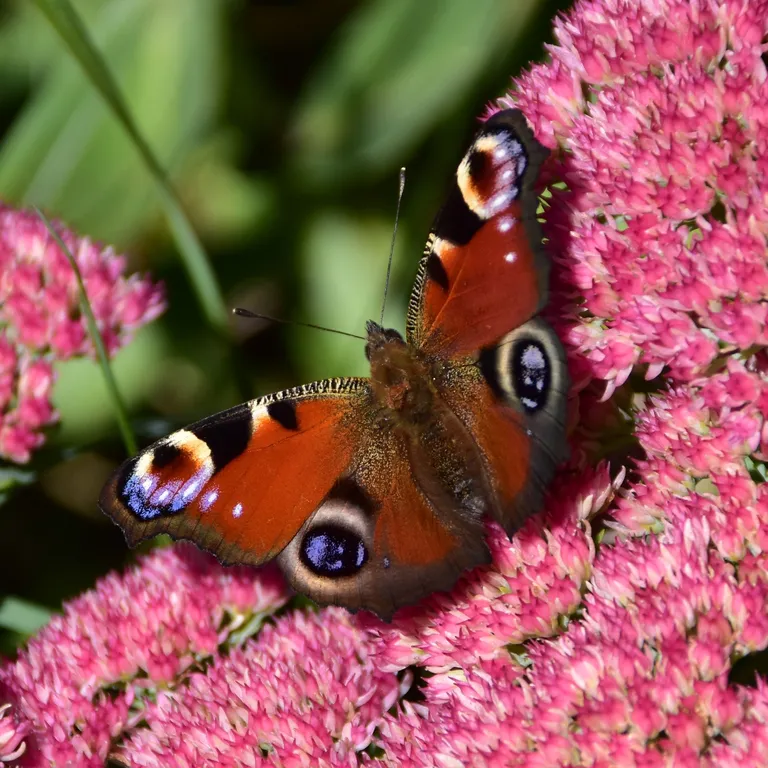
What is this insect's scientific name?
Aglais io
